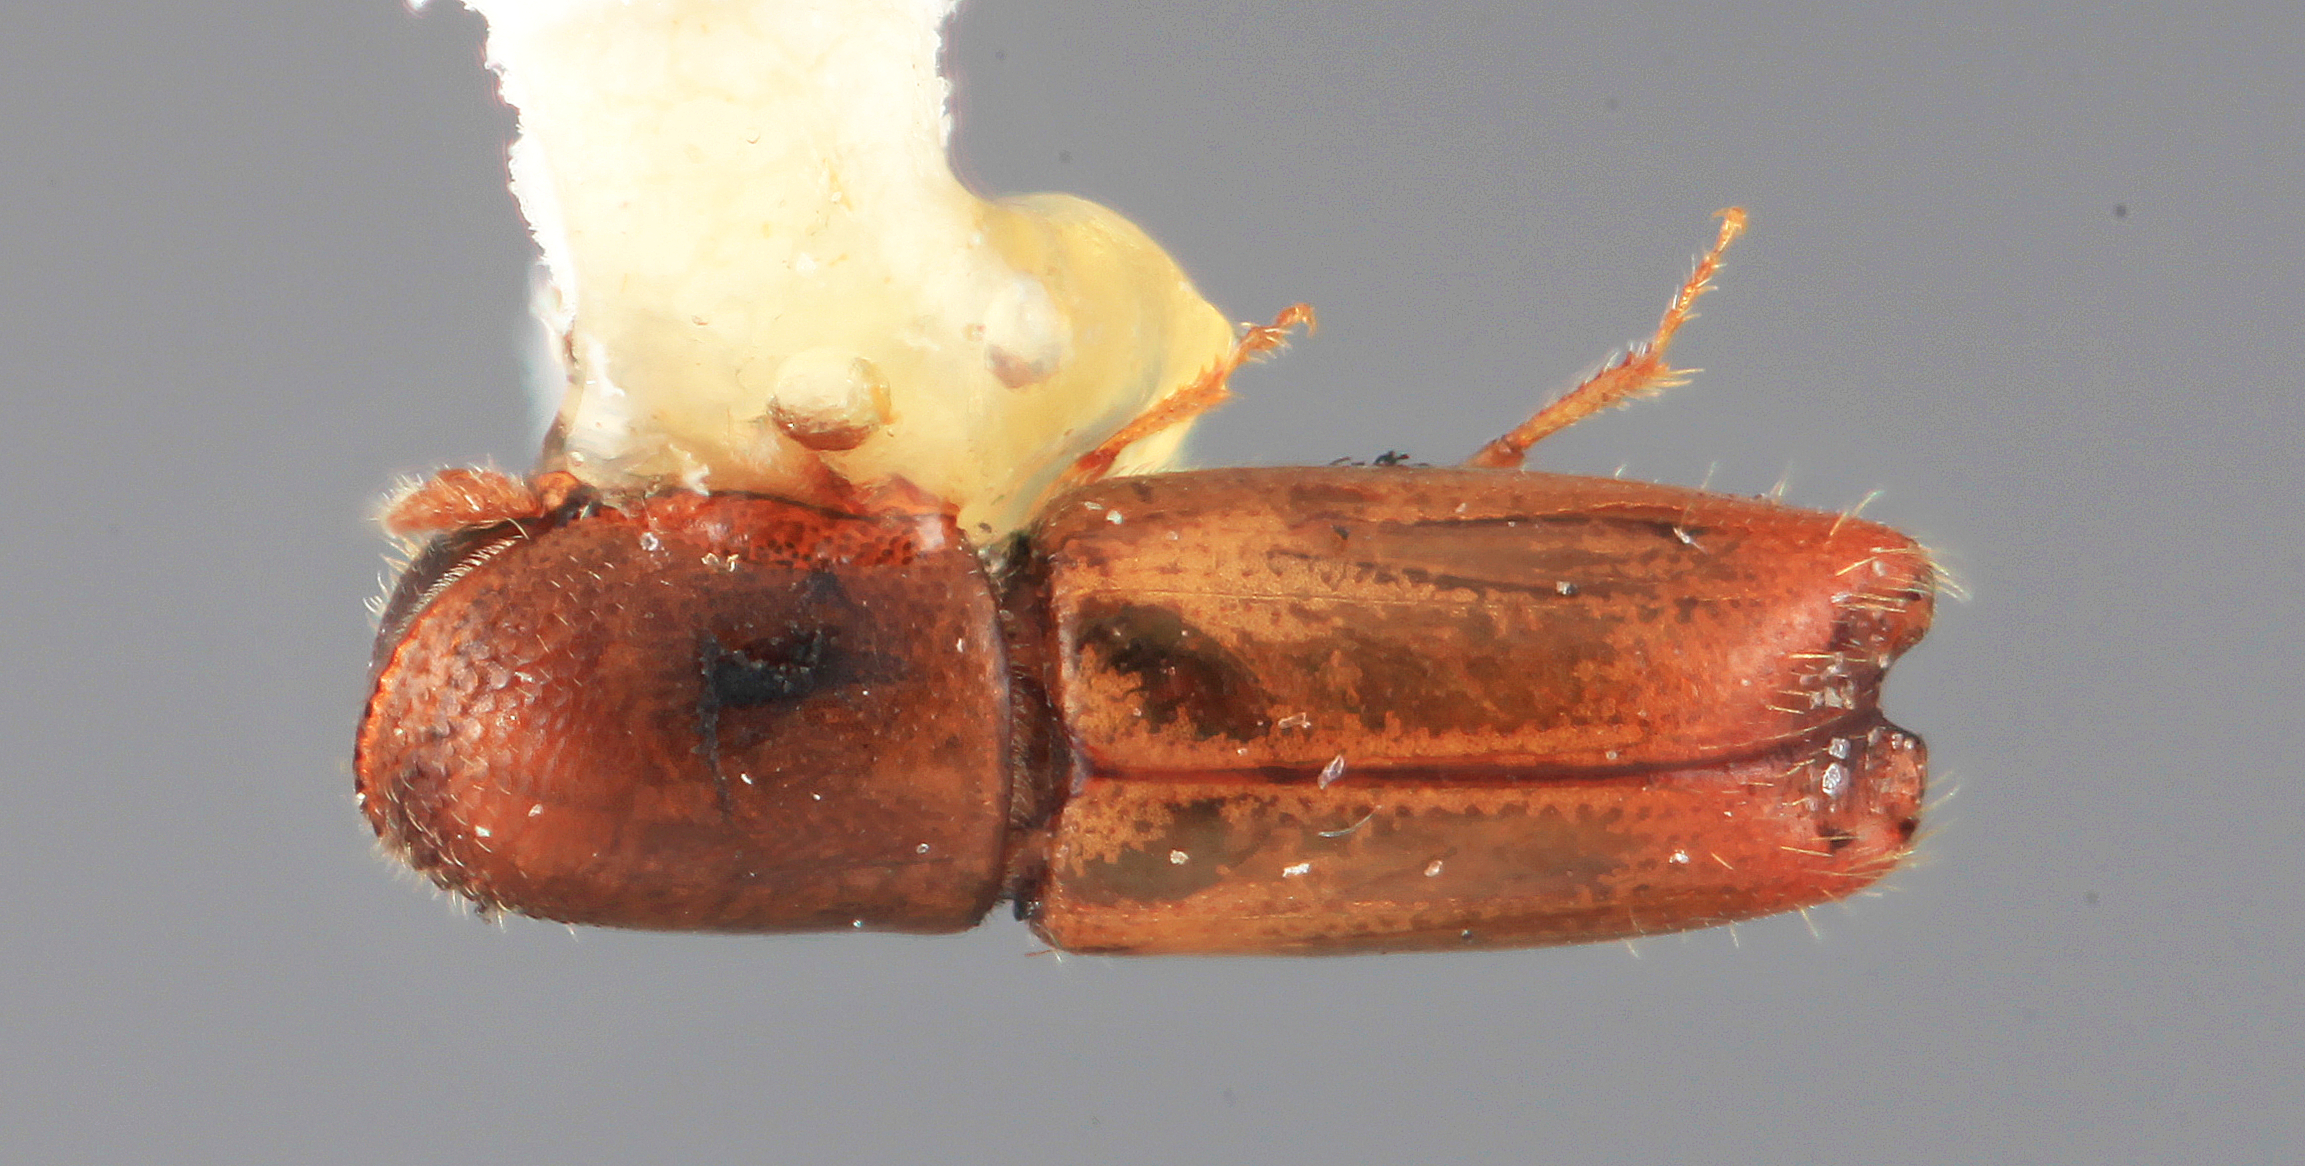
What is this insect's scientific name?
Monarthrum proprium
